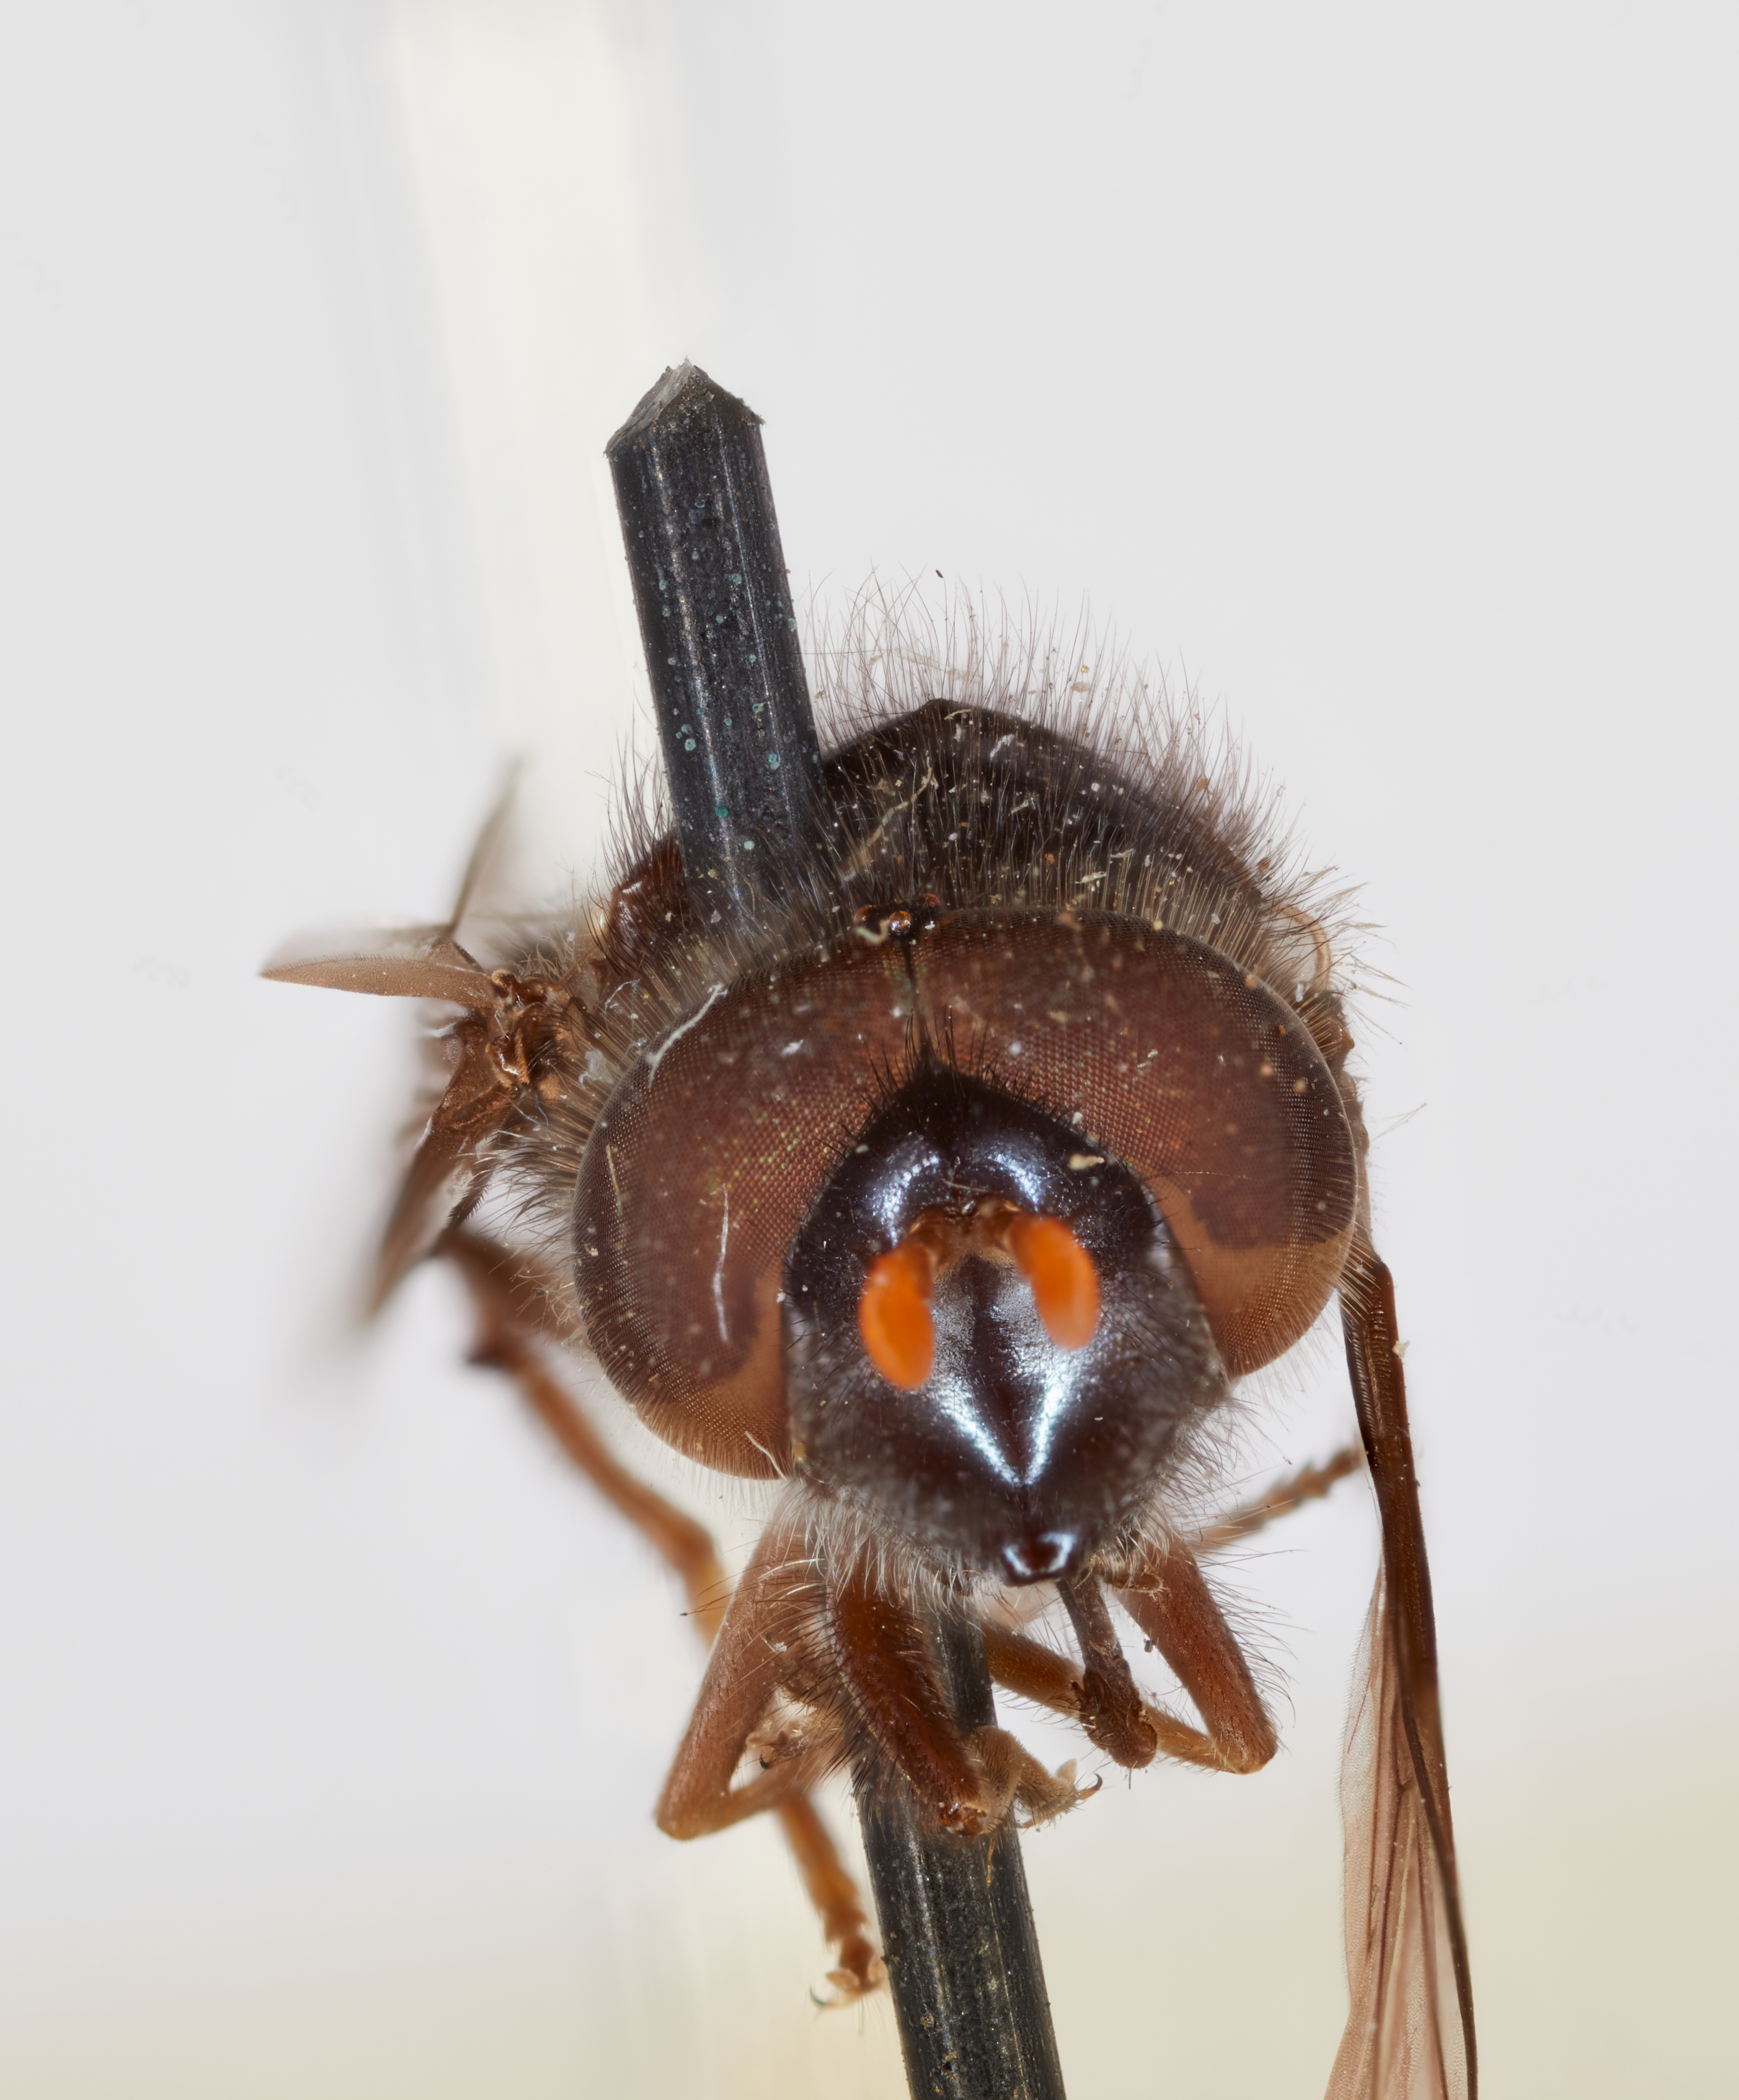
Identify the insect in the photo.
Chilosia nitescens
